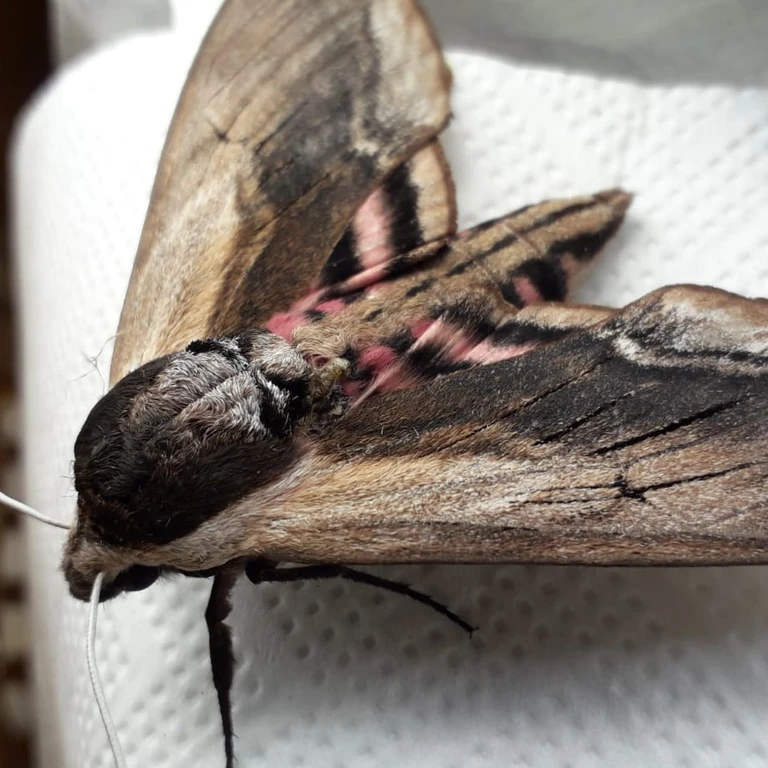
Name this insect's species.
Sphinx ligustri
